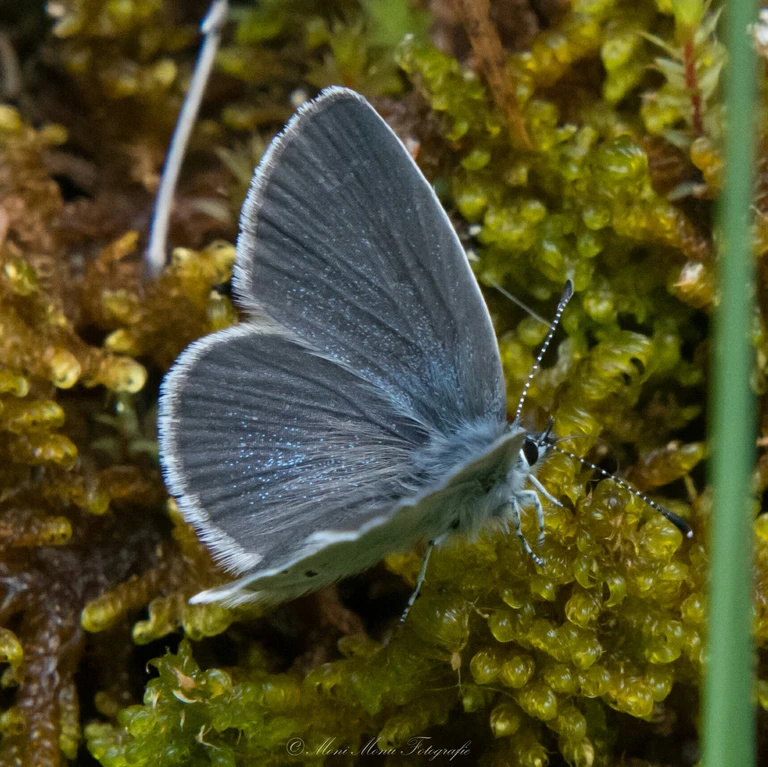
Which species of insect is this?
Cupido minimus
